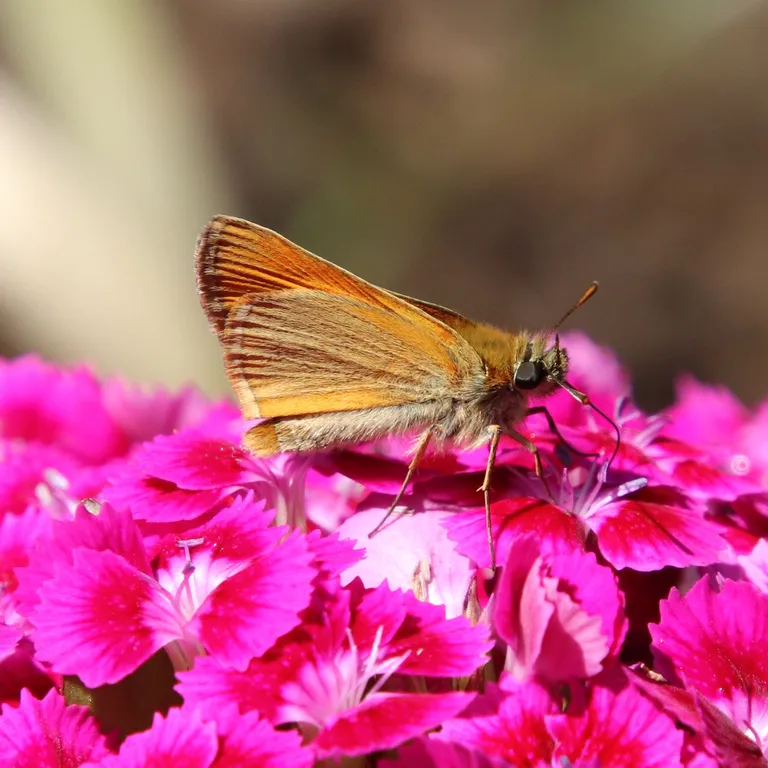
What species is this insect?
Thymelicus sylvestris
